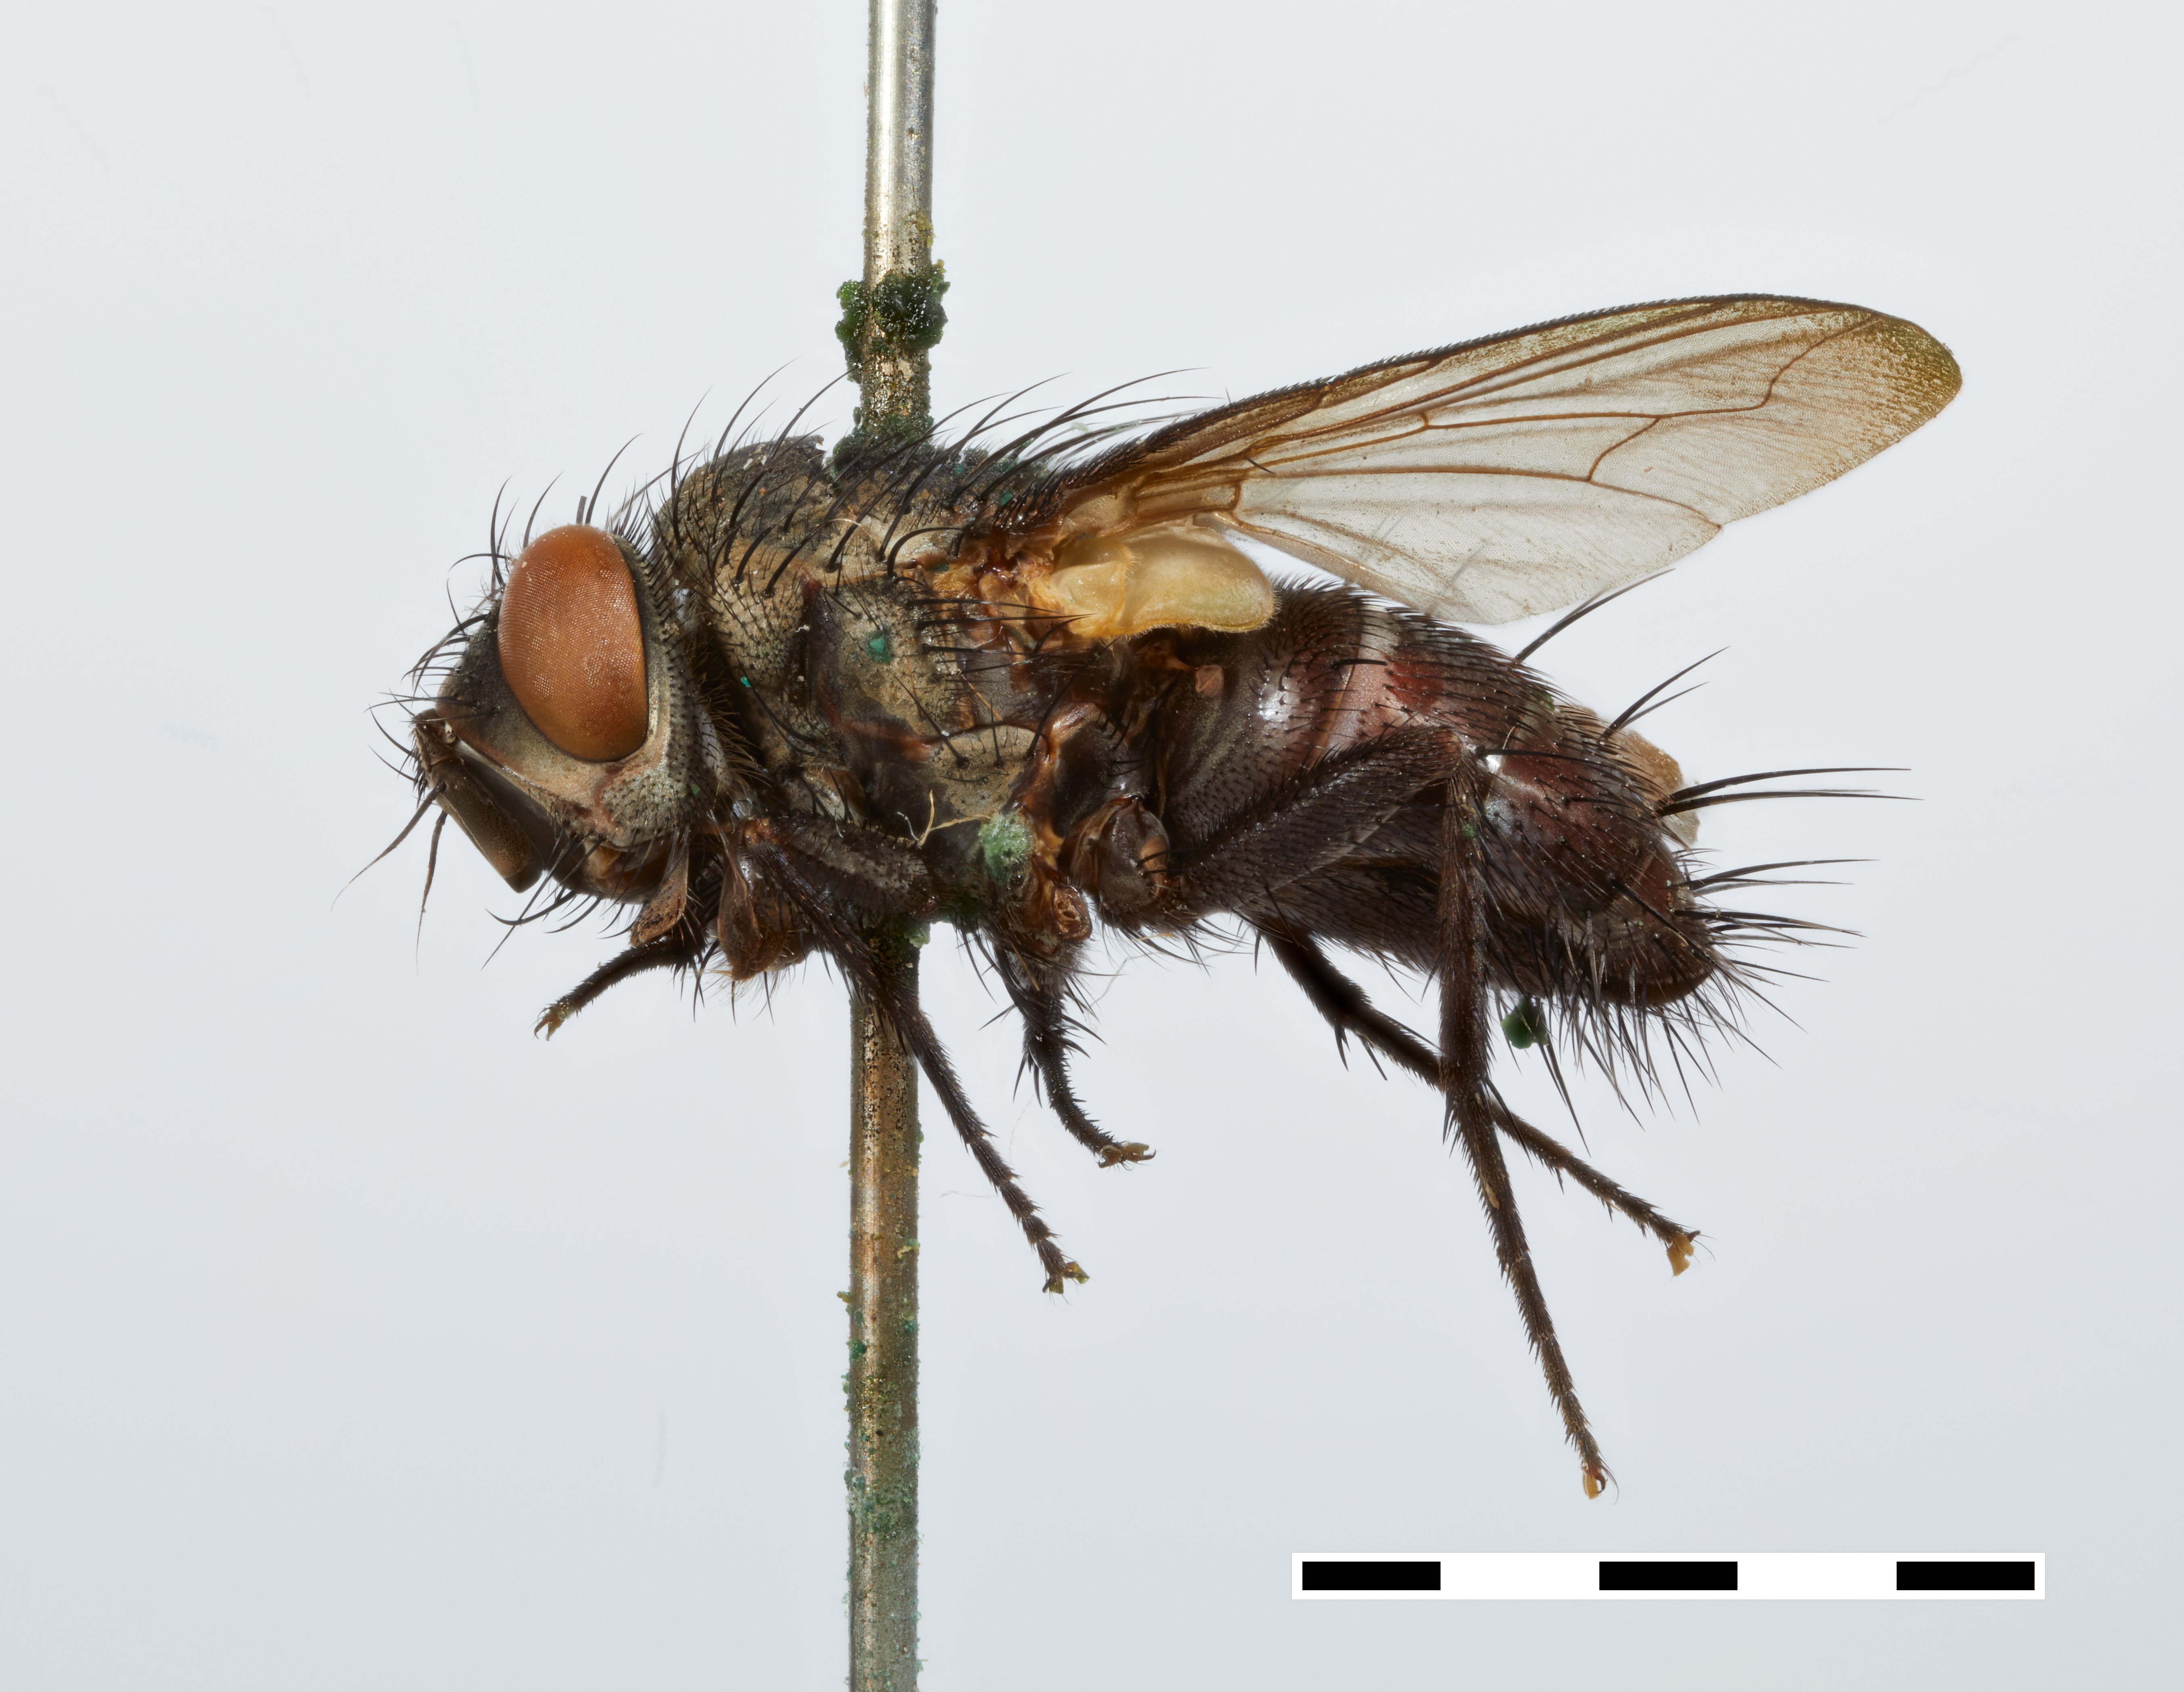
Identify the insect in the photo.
Paraphorocera radicis
